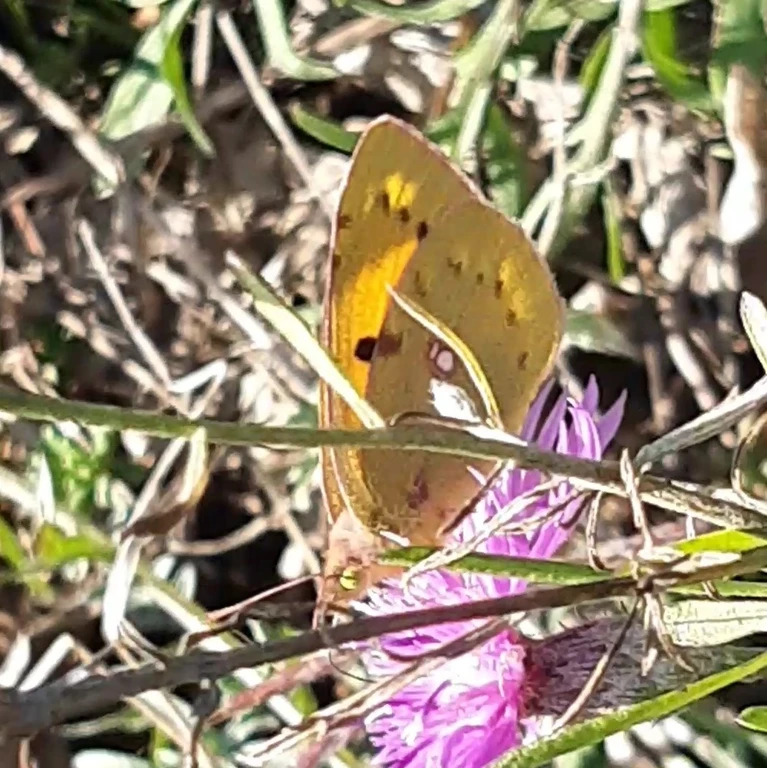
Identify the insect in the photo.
Colias croceus
